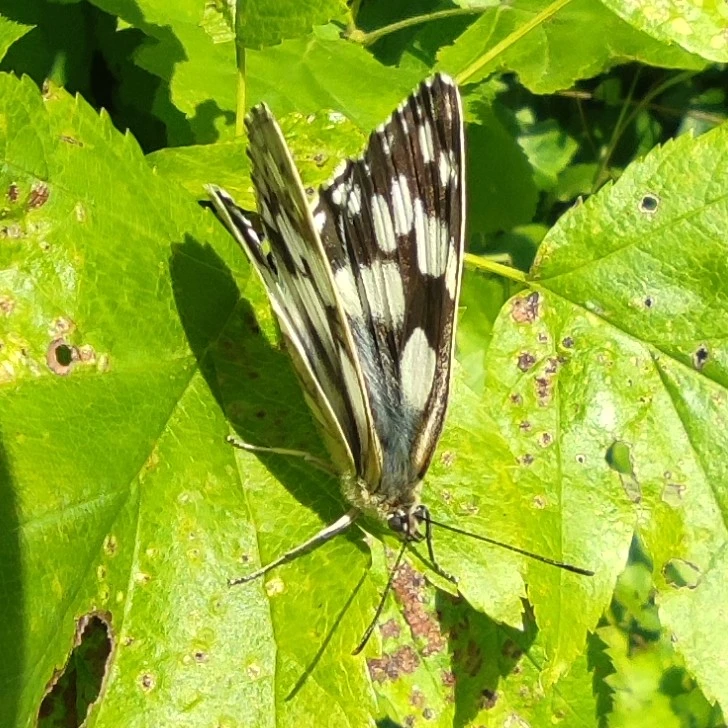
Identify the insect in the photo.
Melanargia galathea
